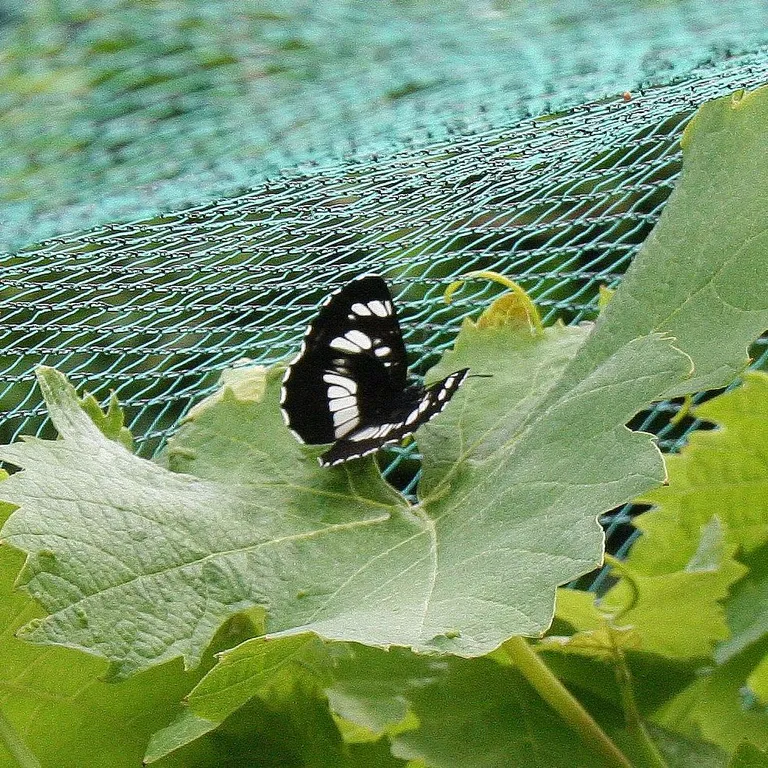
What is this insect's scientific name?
Neptis rivularis
